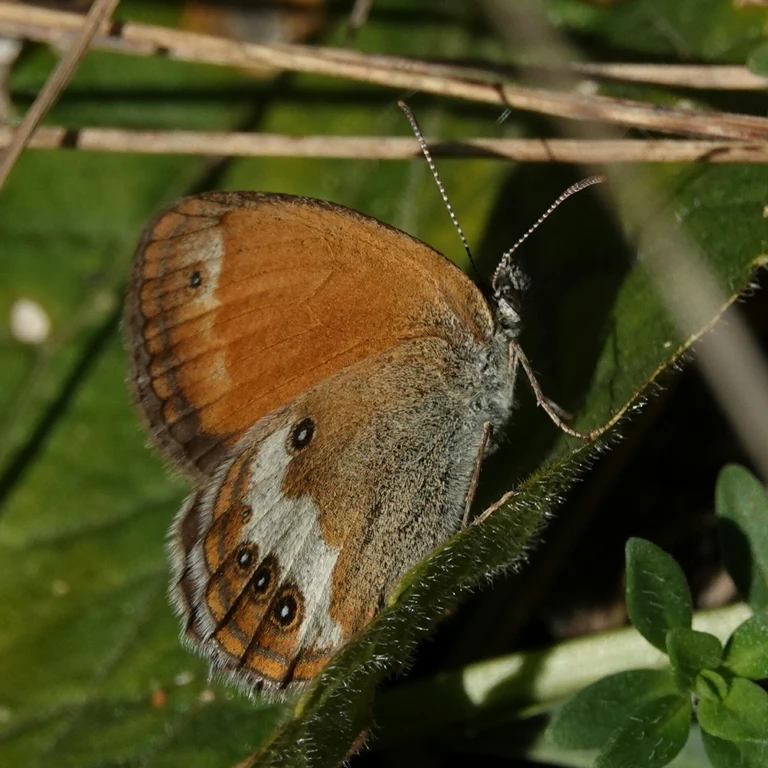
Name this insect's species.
Coenonympha arcania
